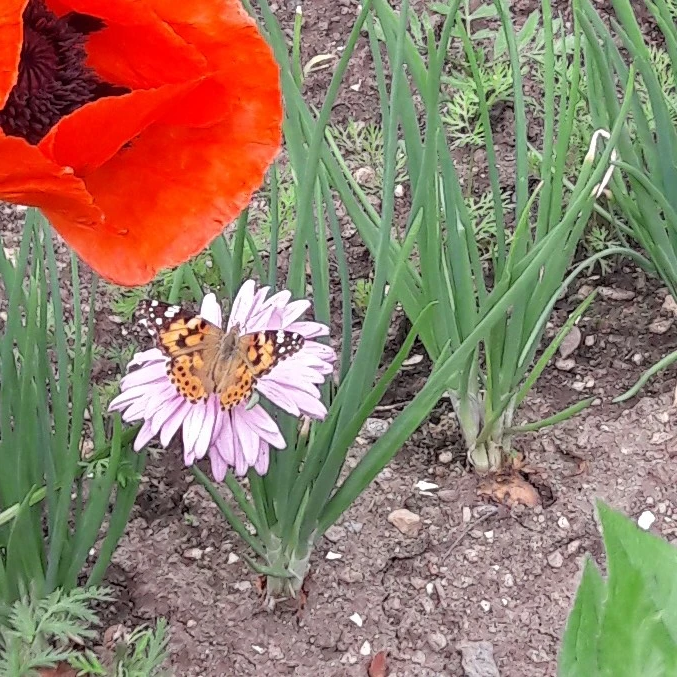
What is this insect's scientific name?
Vanessa cardui
